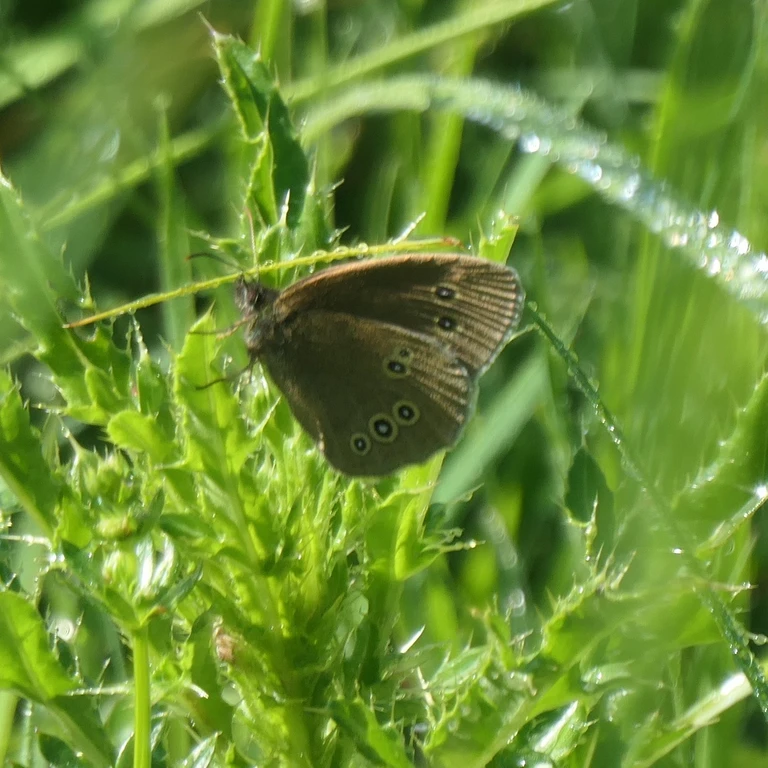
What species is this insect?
Aphantopus hyperantus
